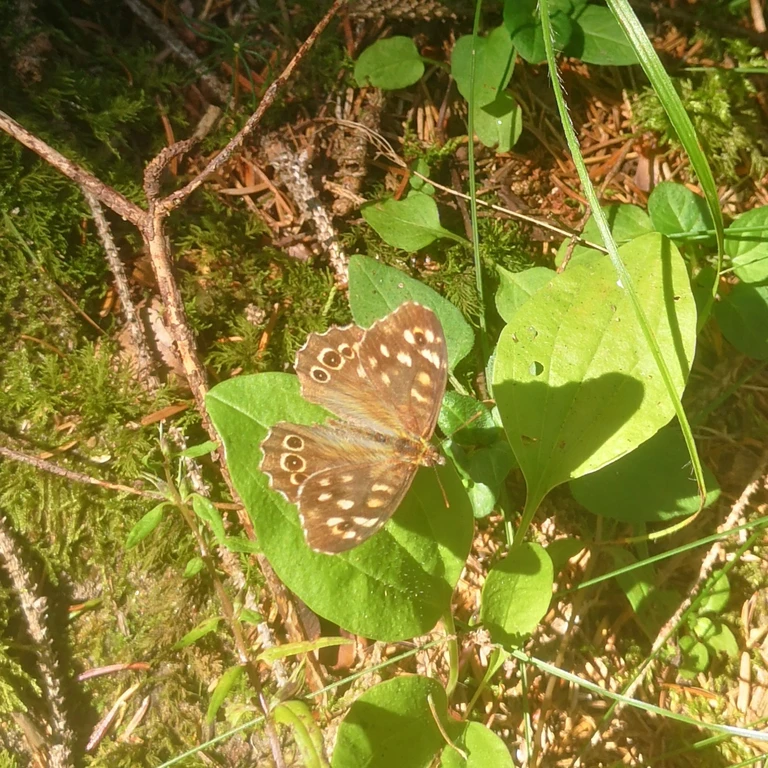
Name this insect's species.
Pararge aegeria
